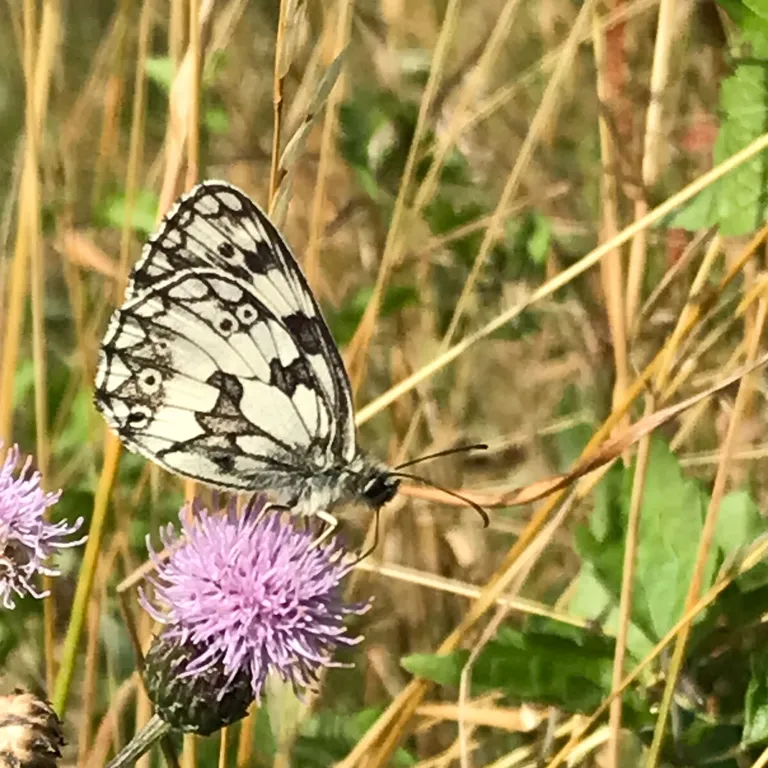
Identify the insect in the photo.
Melanargia galathea
